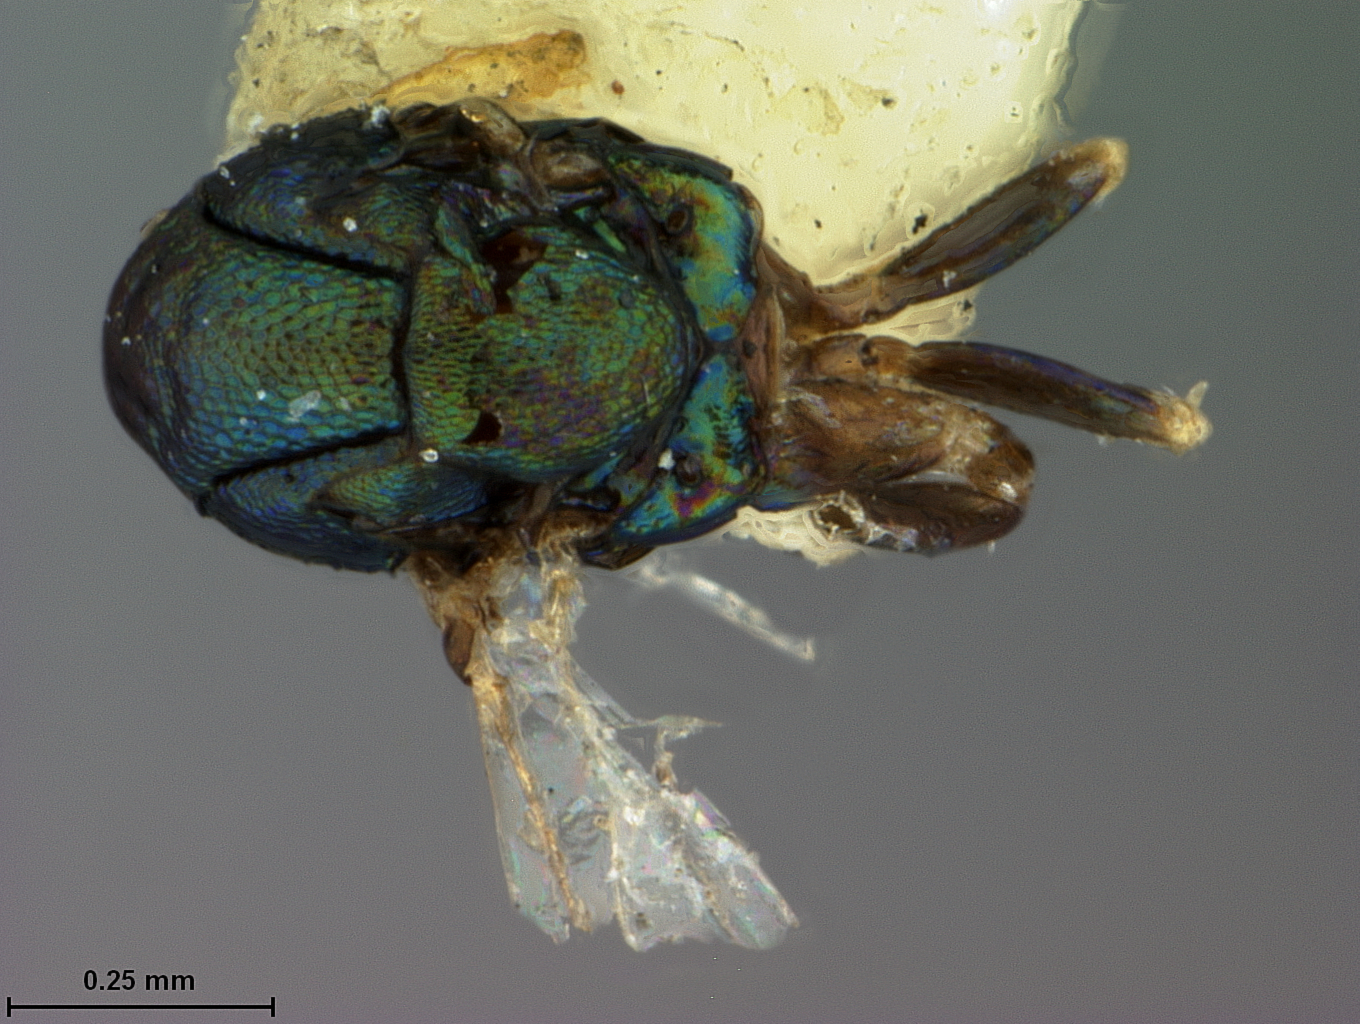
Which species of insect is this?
Euderus elongatus
